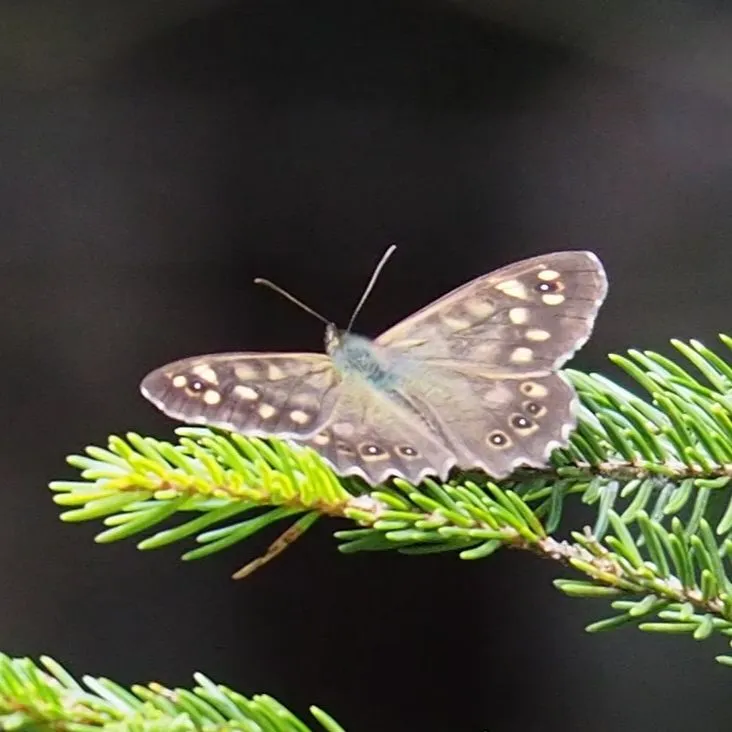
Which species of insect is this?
Pararge aegeria
